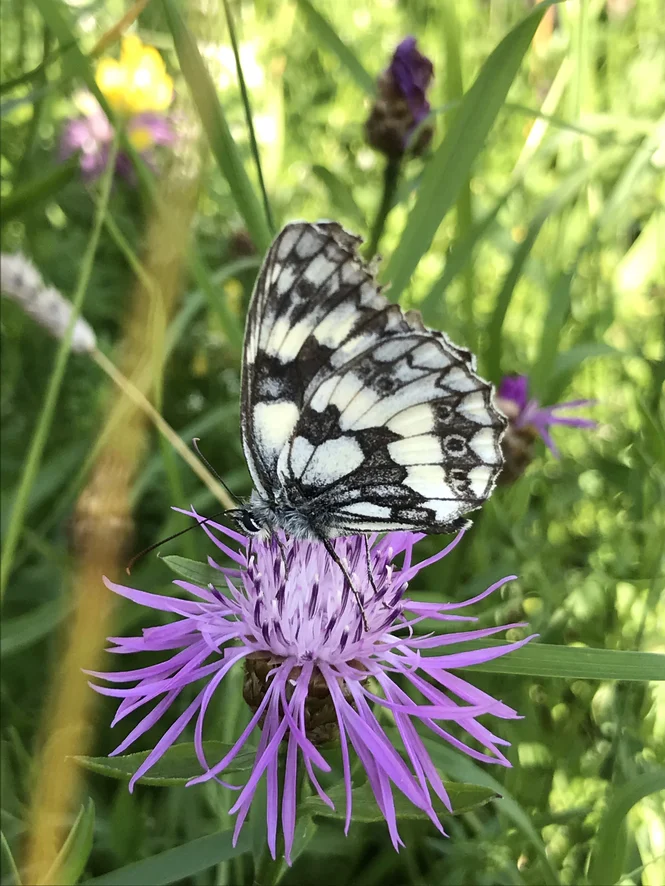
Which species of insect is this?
Melanargia galathea
